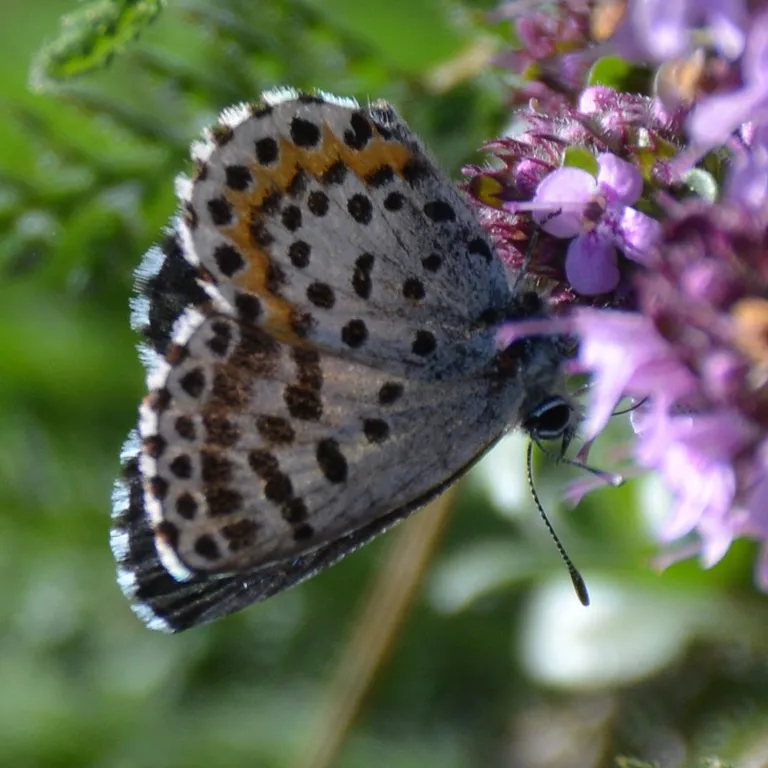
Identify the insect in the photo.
Scolitantides orion
